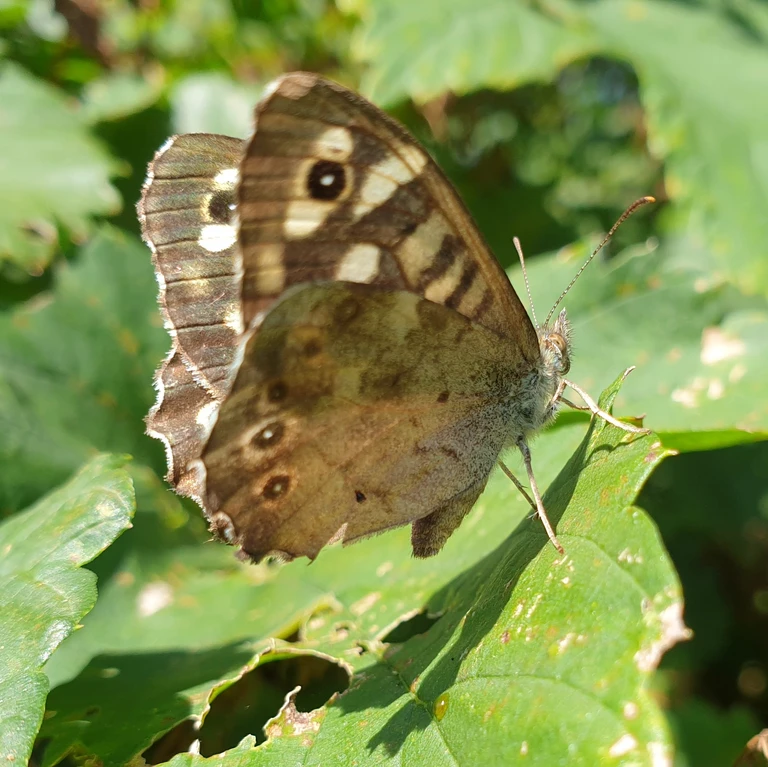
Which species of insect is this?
Pararge aegeria
